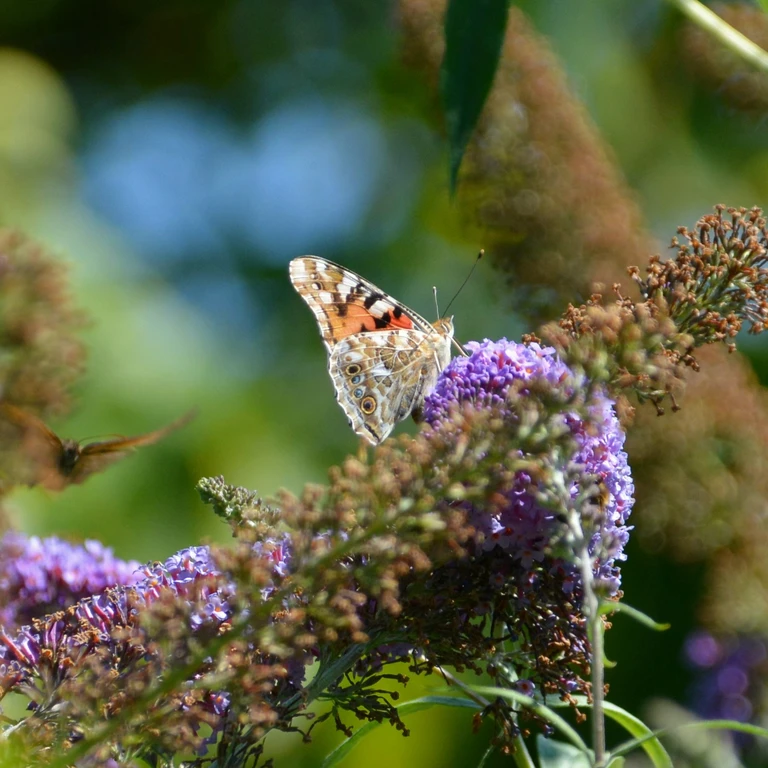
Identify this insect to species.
Vanessa cardui
